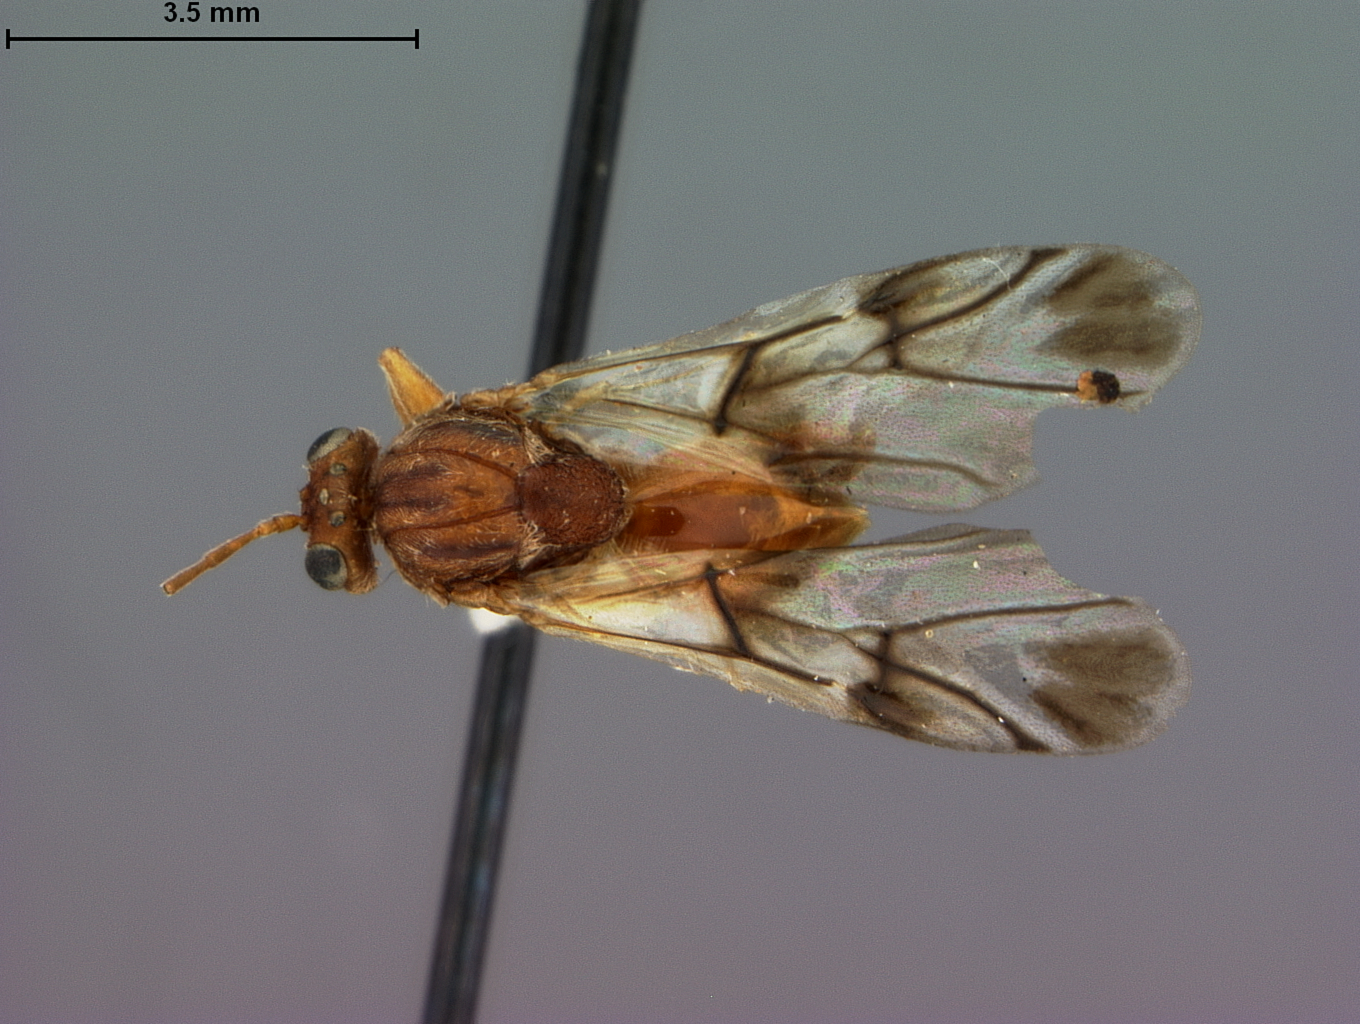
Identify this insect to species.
Antron tepicana
